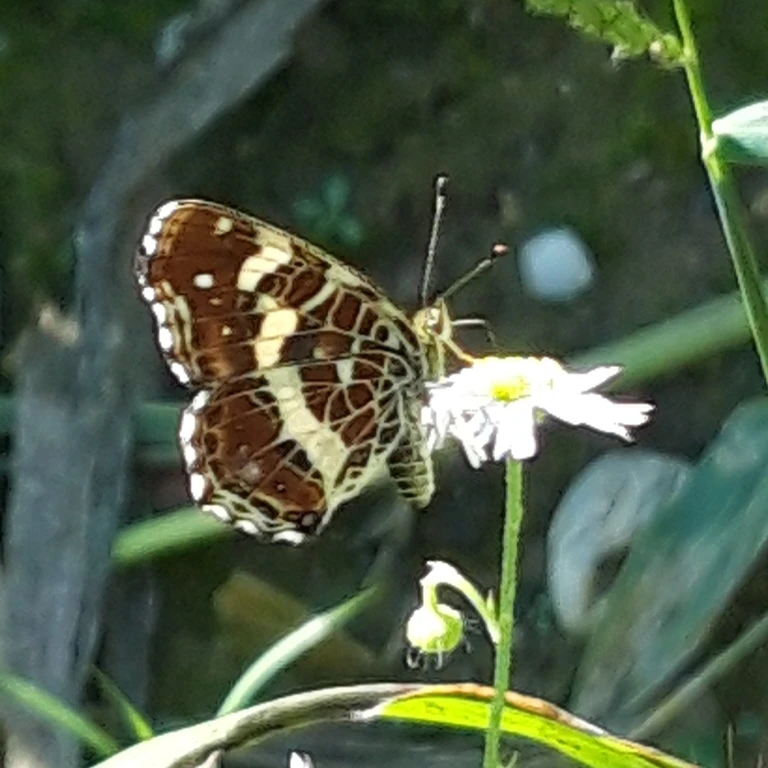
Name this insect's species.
Araschnia levana
